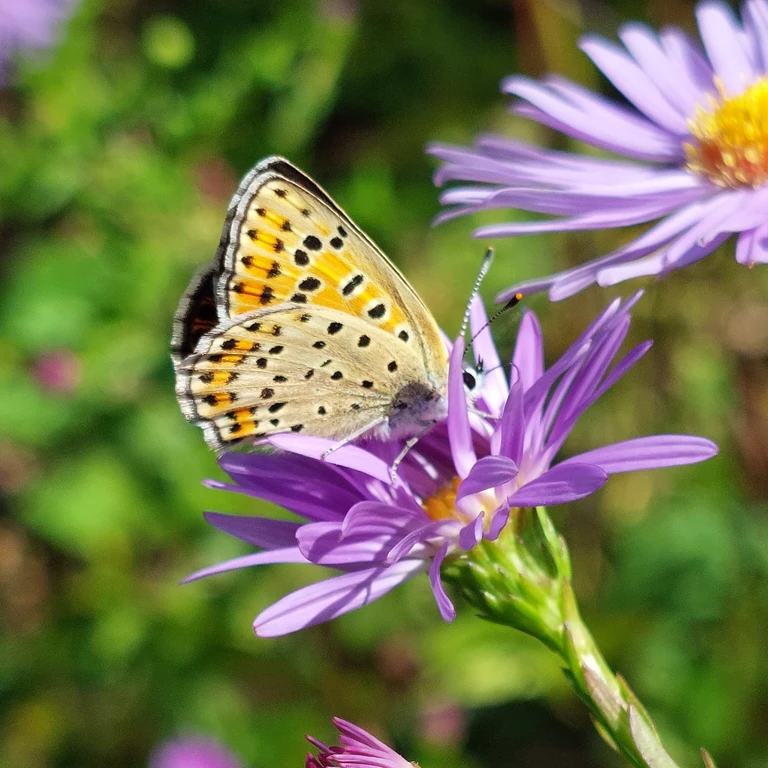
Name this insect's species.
Lycaena tityrus (also Loweia tityrus)
